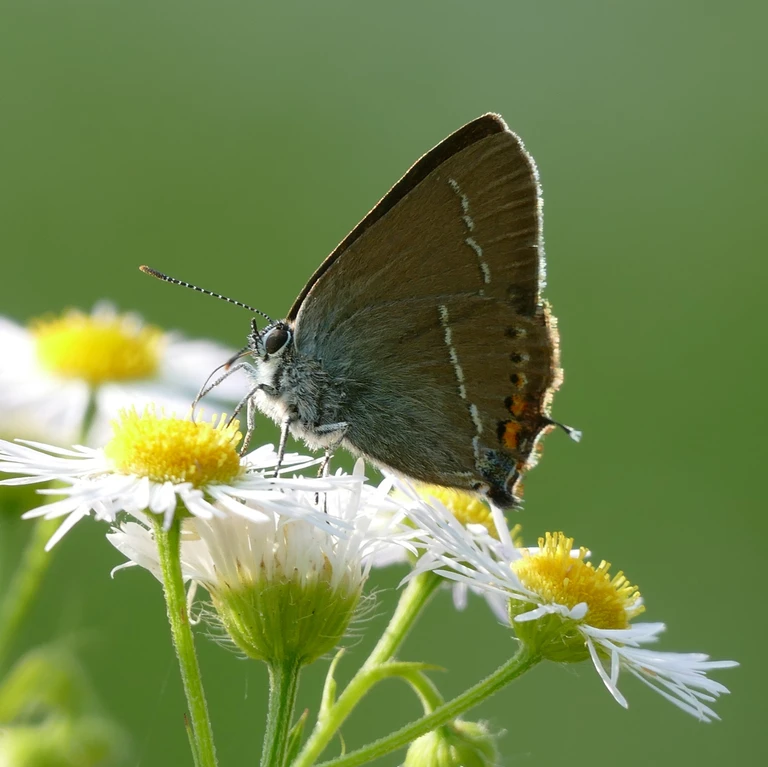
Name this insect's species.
Satyrium spini (also Tuttiola spini)
